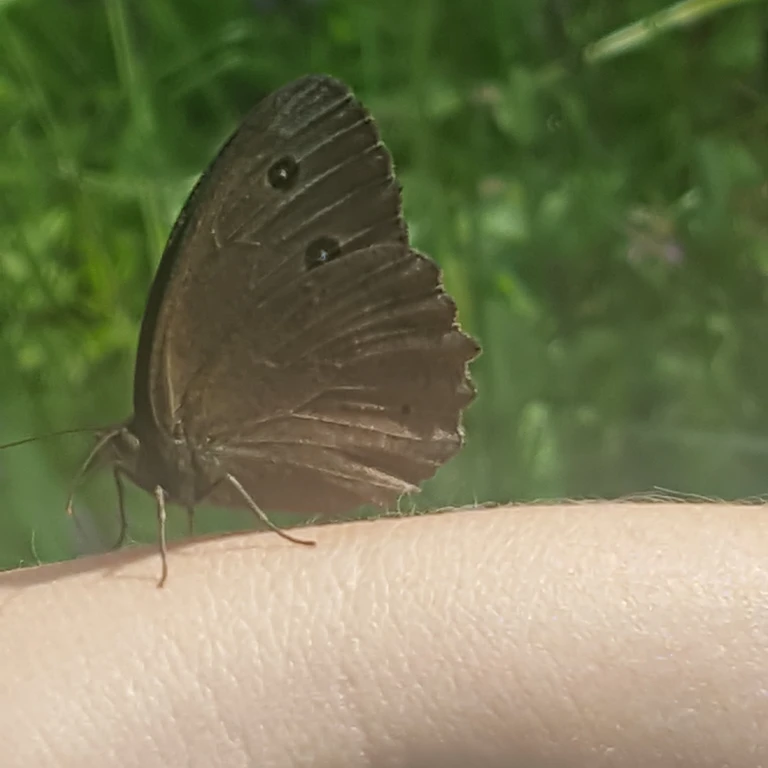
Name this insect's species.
Minois dryas
